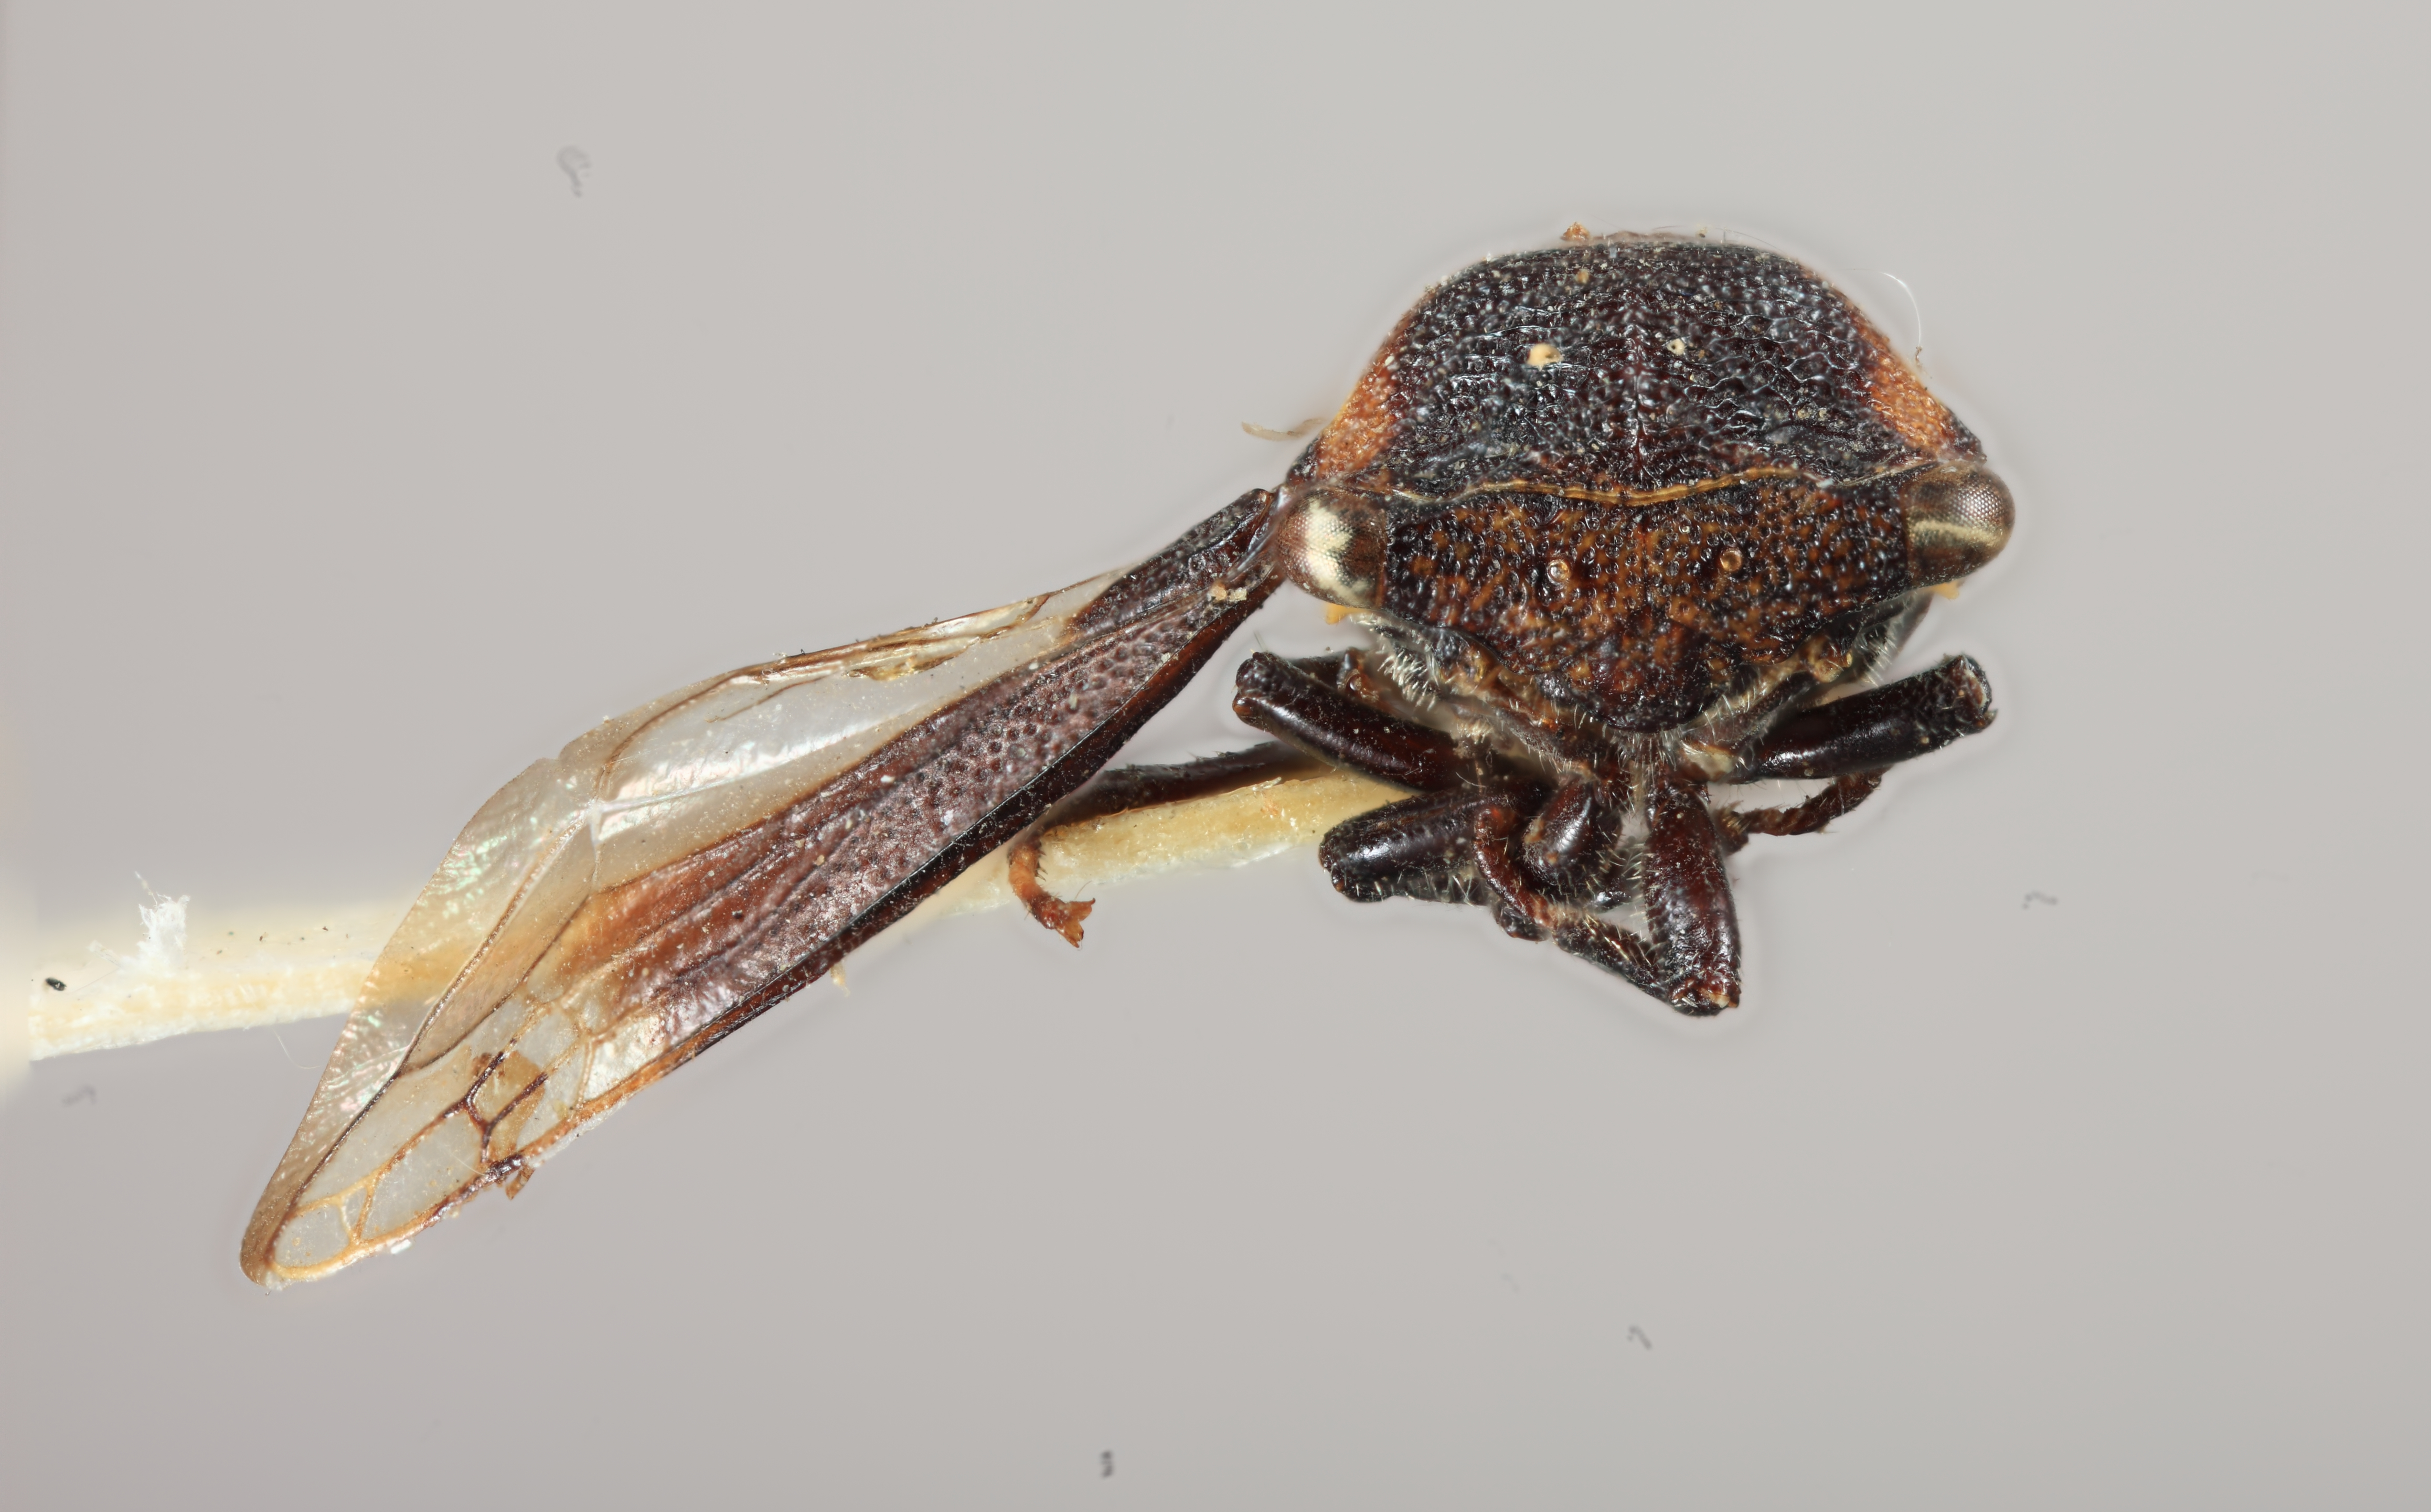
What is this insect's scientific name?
Phormophora luteostrigata
